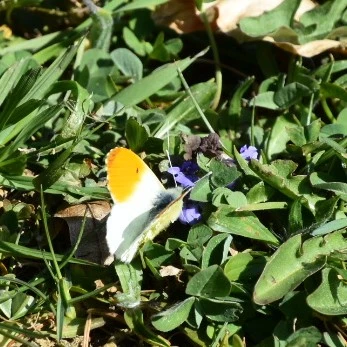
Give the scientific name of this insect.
Anthocharis cardamines
